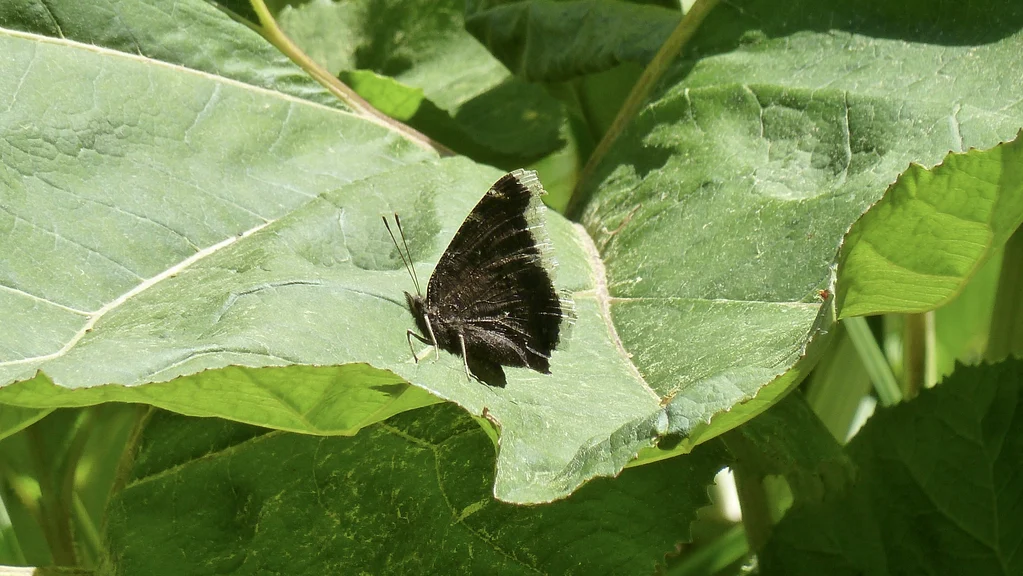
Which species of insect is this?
Nymphalis antiopa
